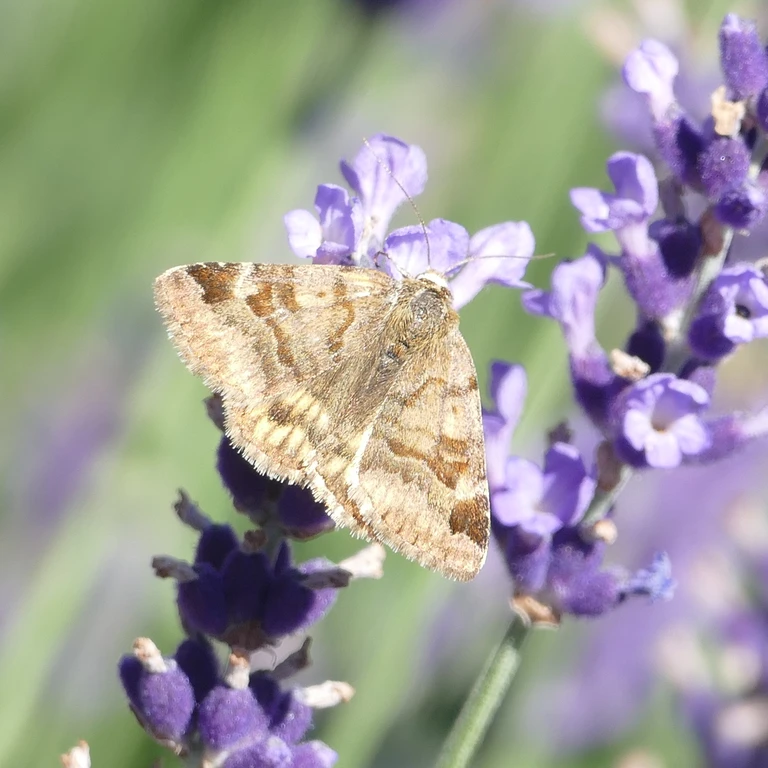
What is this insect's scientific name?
Euclidia glyphica
